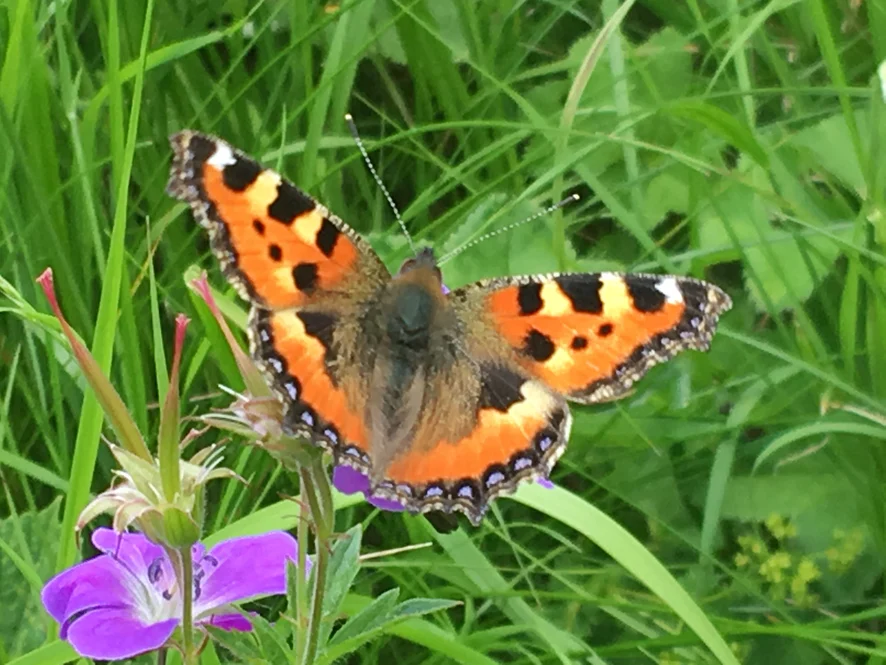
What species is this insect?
Aglais urticae
